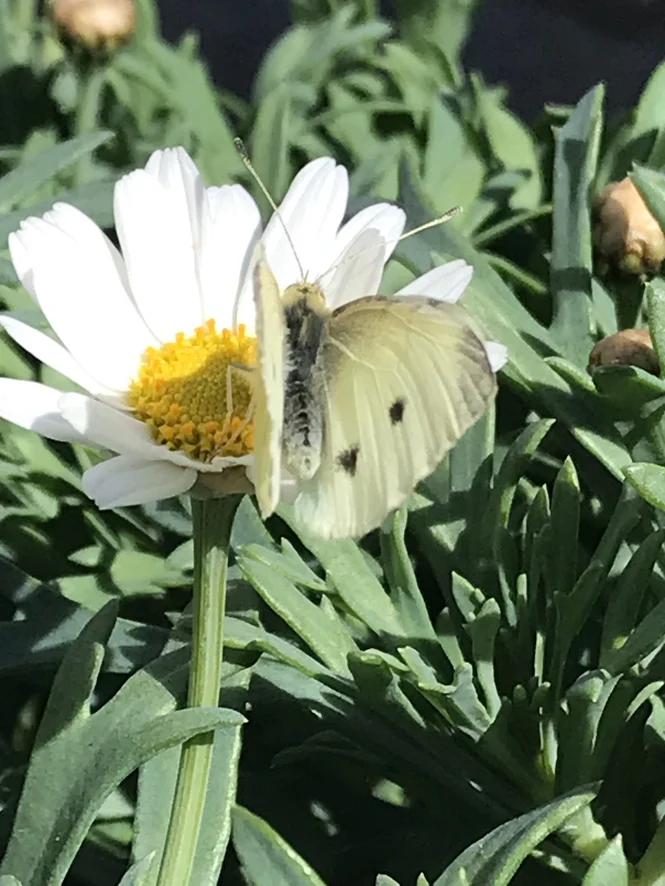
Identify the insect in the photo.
Pieris rapae
